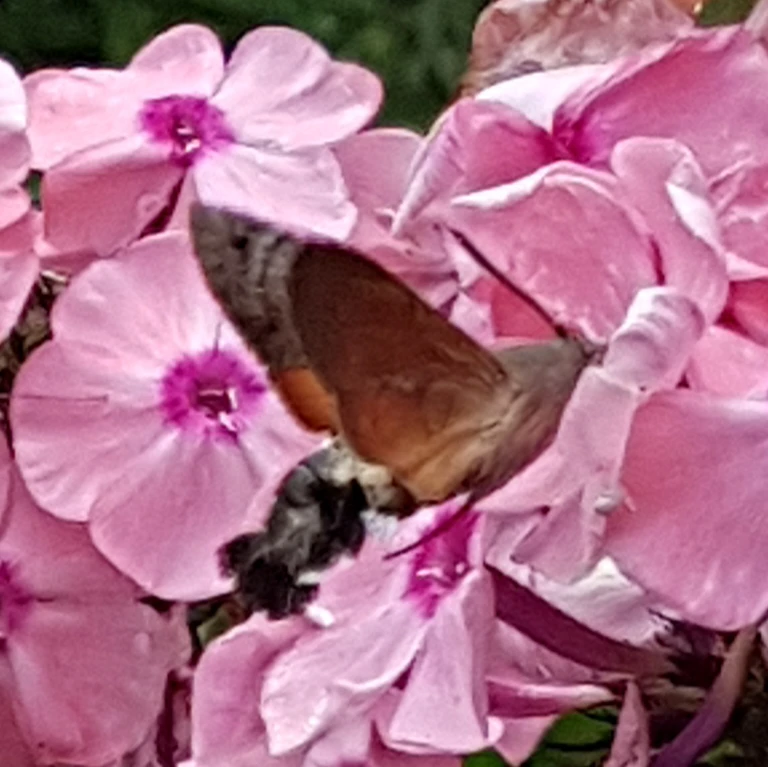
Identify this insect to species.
Macroglossum stellatarum
